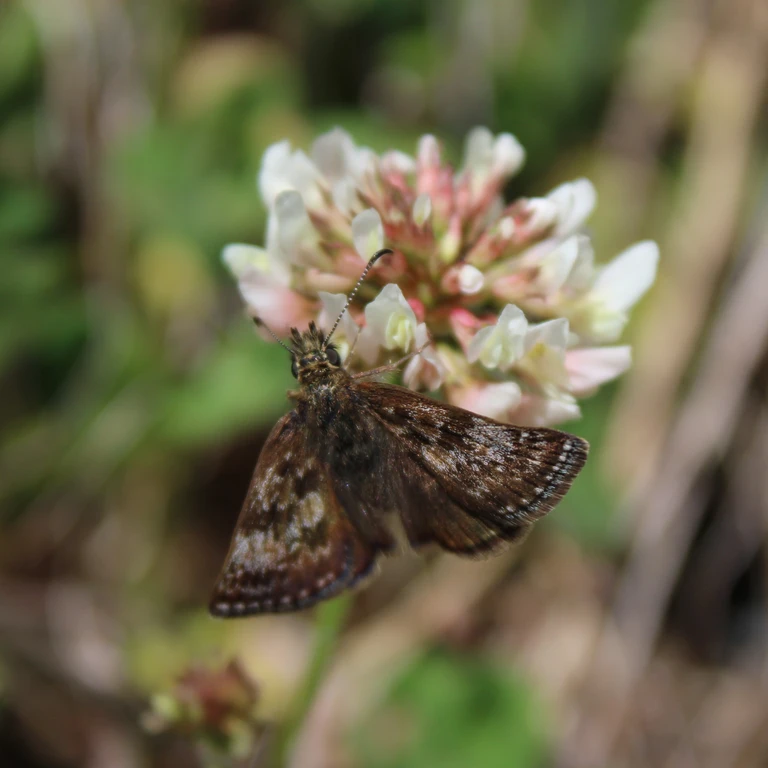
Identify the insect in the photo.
Erynnis tages
